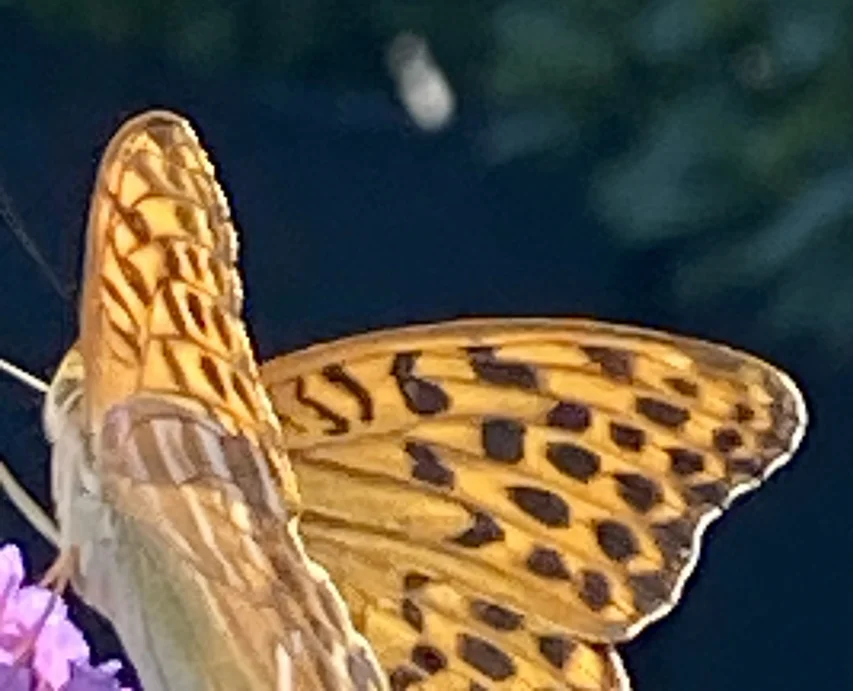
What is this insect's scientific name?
Argynnis paphia
